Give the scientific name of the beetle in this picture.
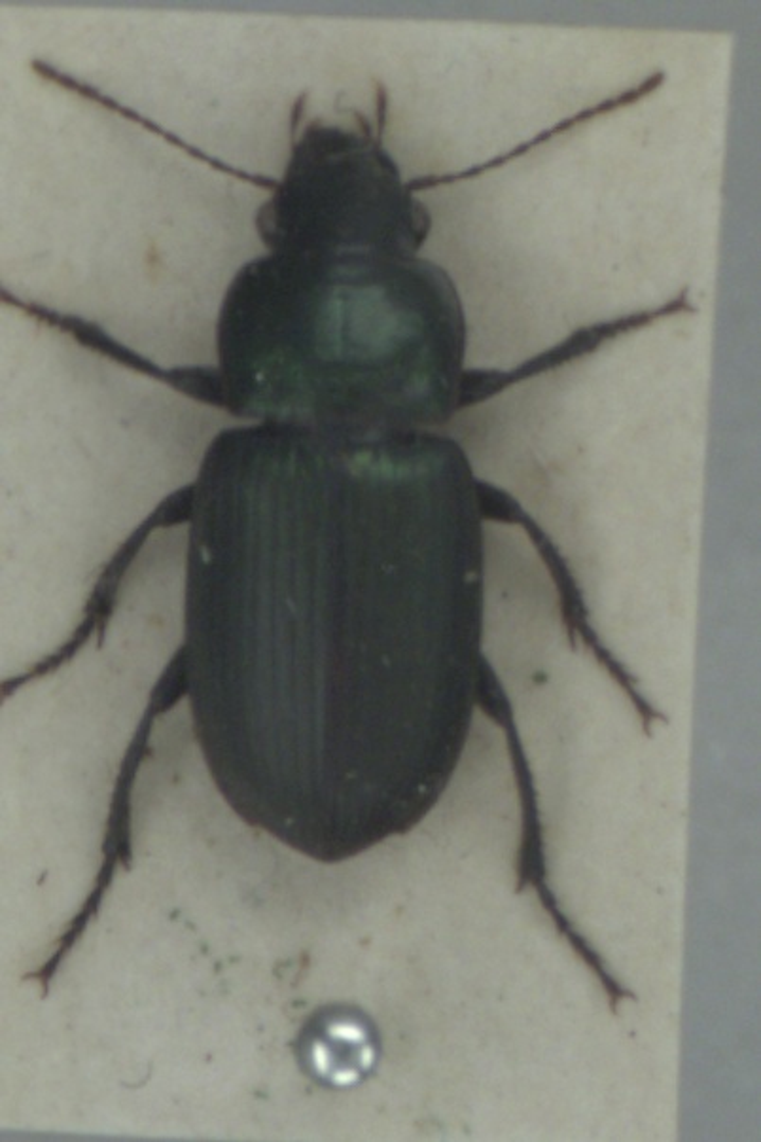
Harpalus affinis
